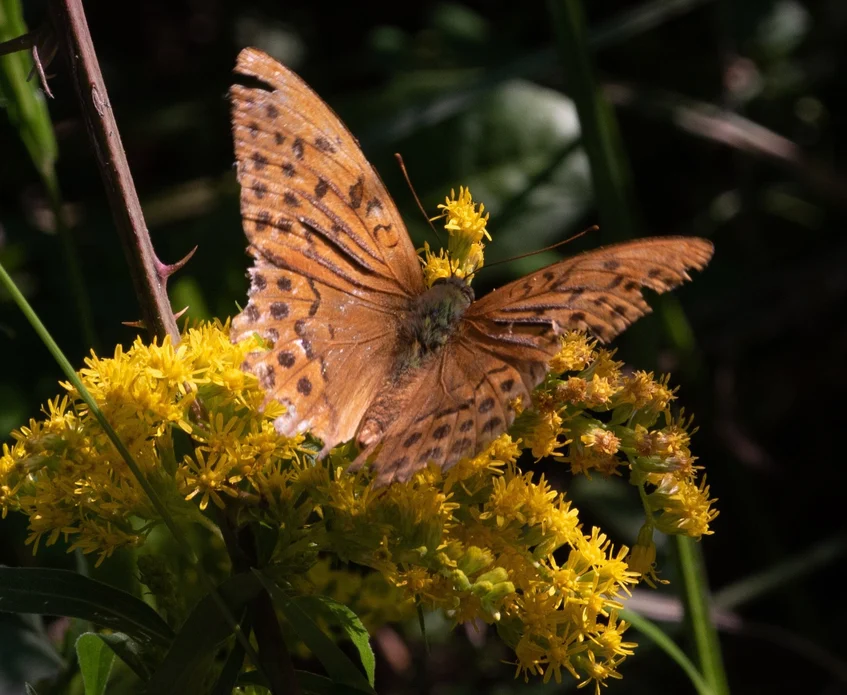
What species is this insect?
Argynnis paphia
